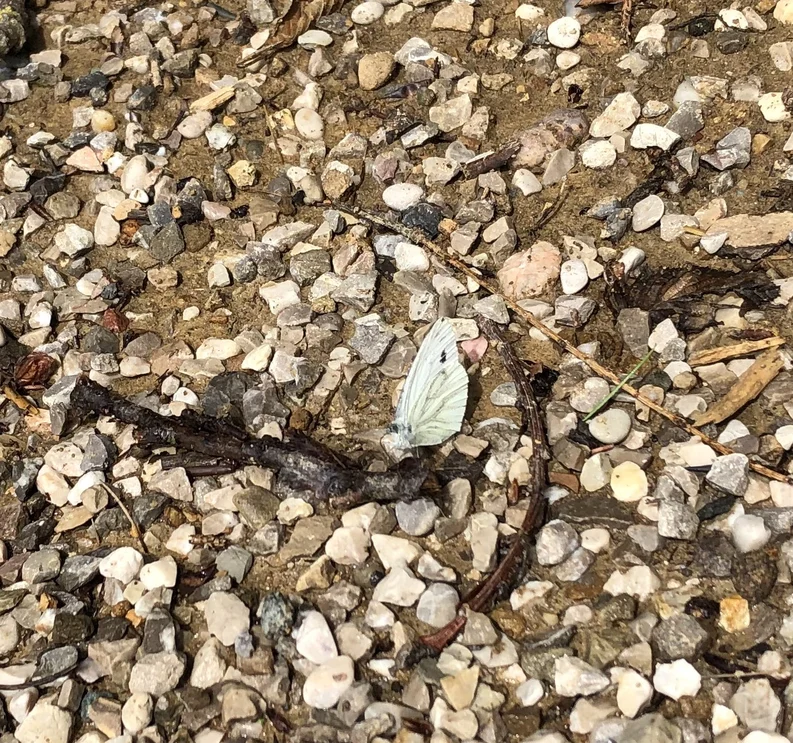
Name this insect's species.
Pieris napi
